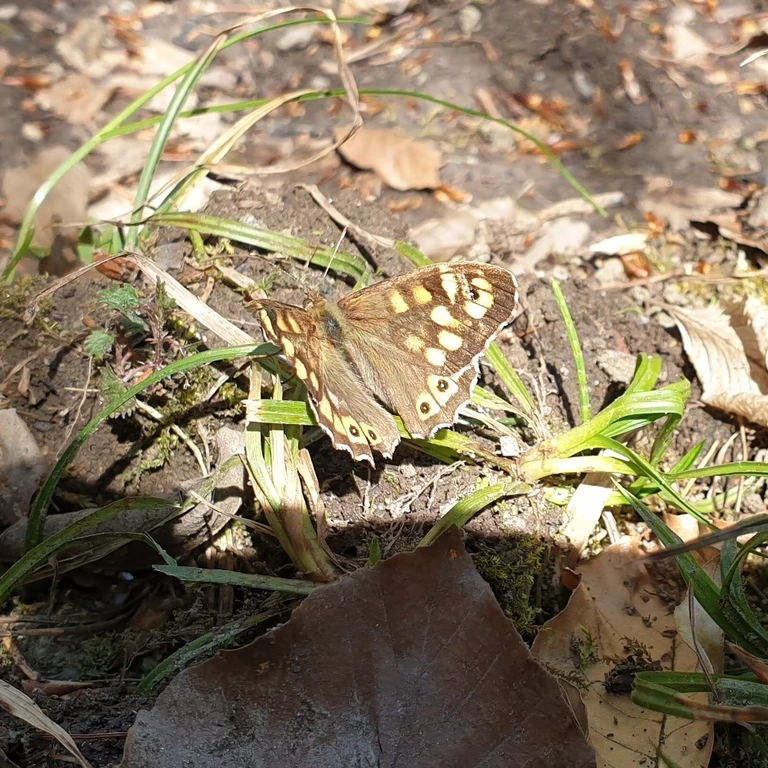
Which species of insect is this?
Pararge aegeria
